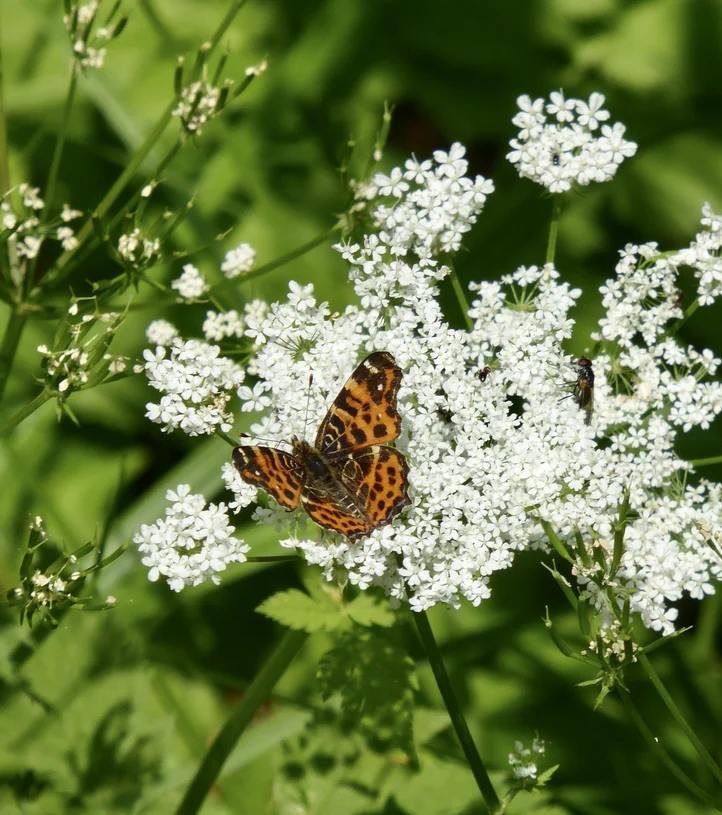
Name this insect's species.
Araschnia levana
